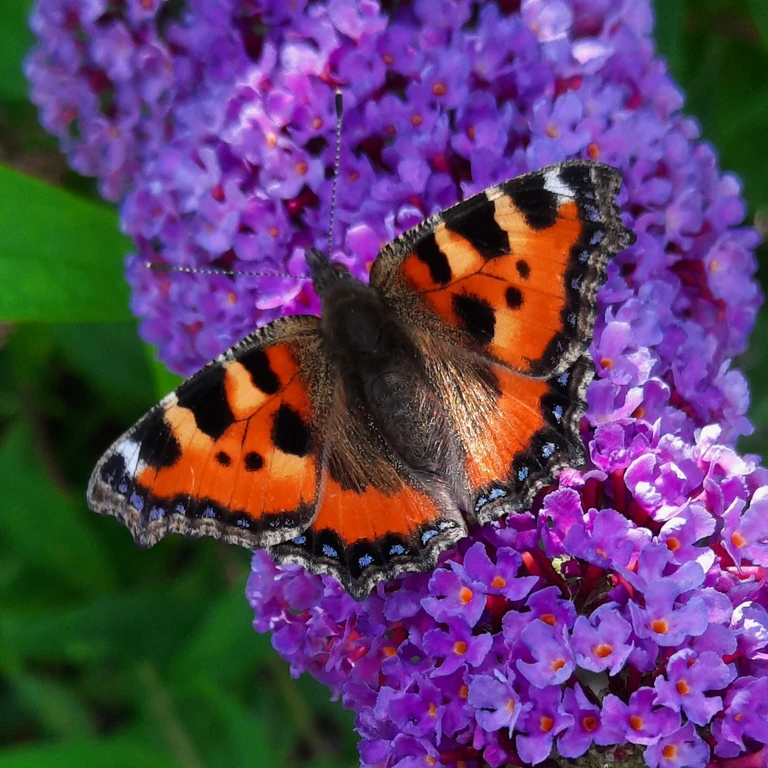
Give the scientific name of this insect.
Aglais urticae
